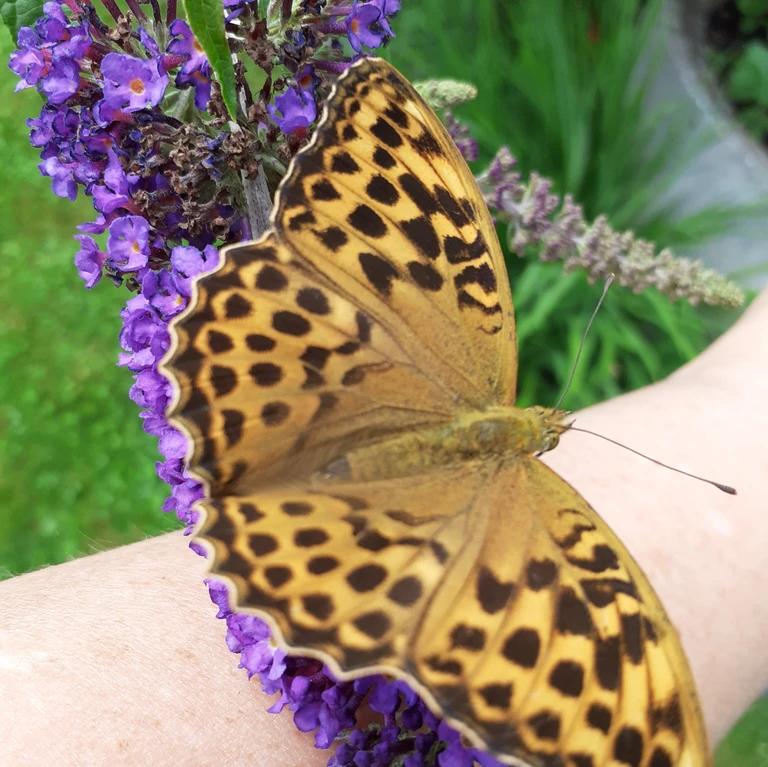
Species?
Argynnis paphia
